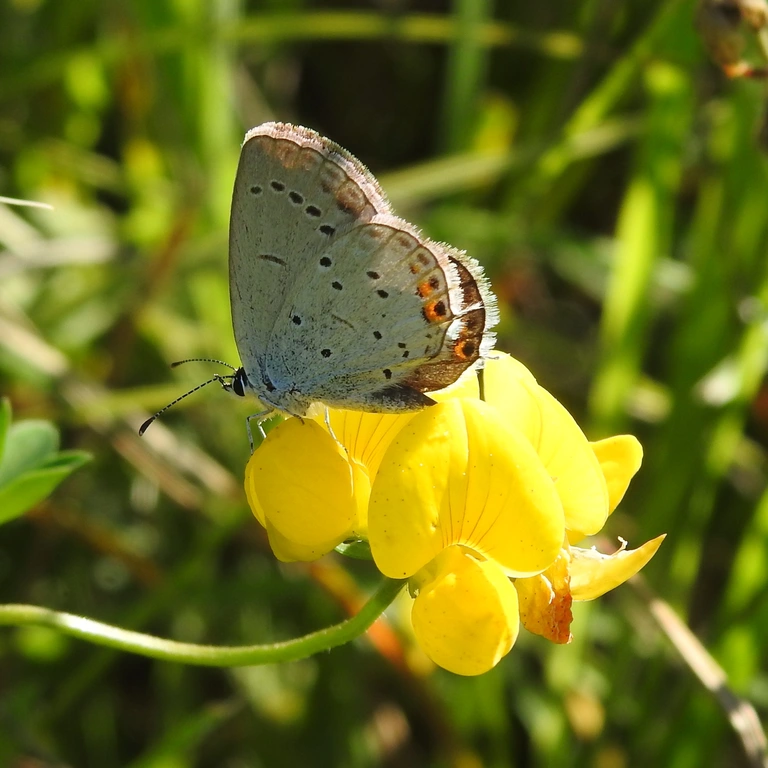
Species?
Cupido argiades (also Elkalyce argiades)
